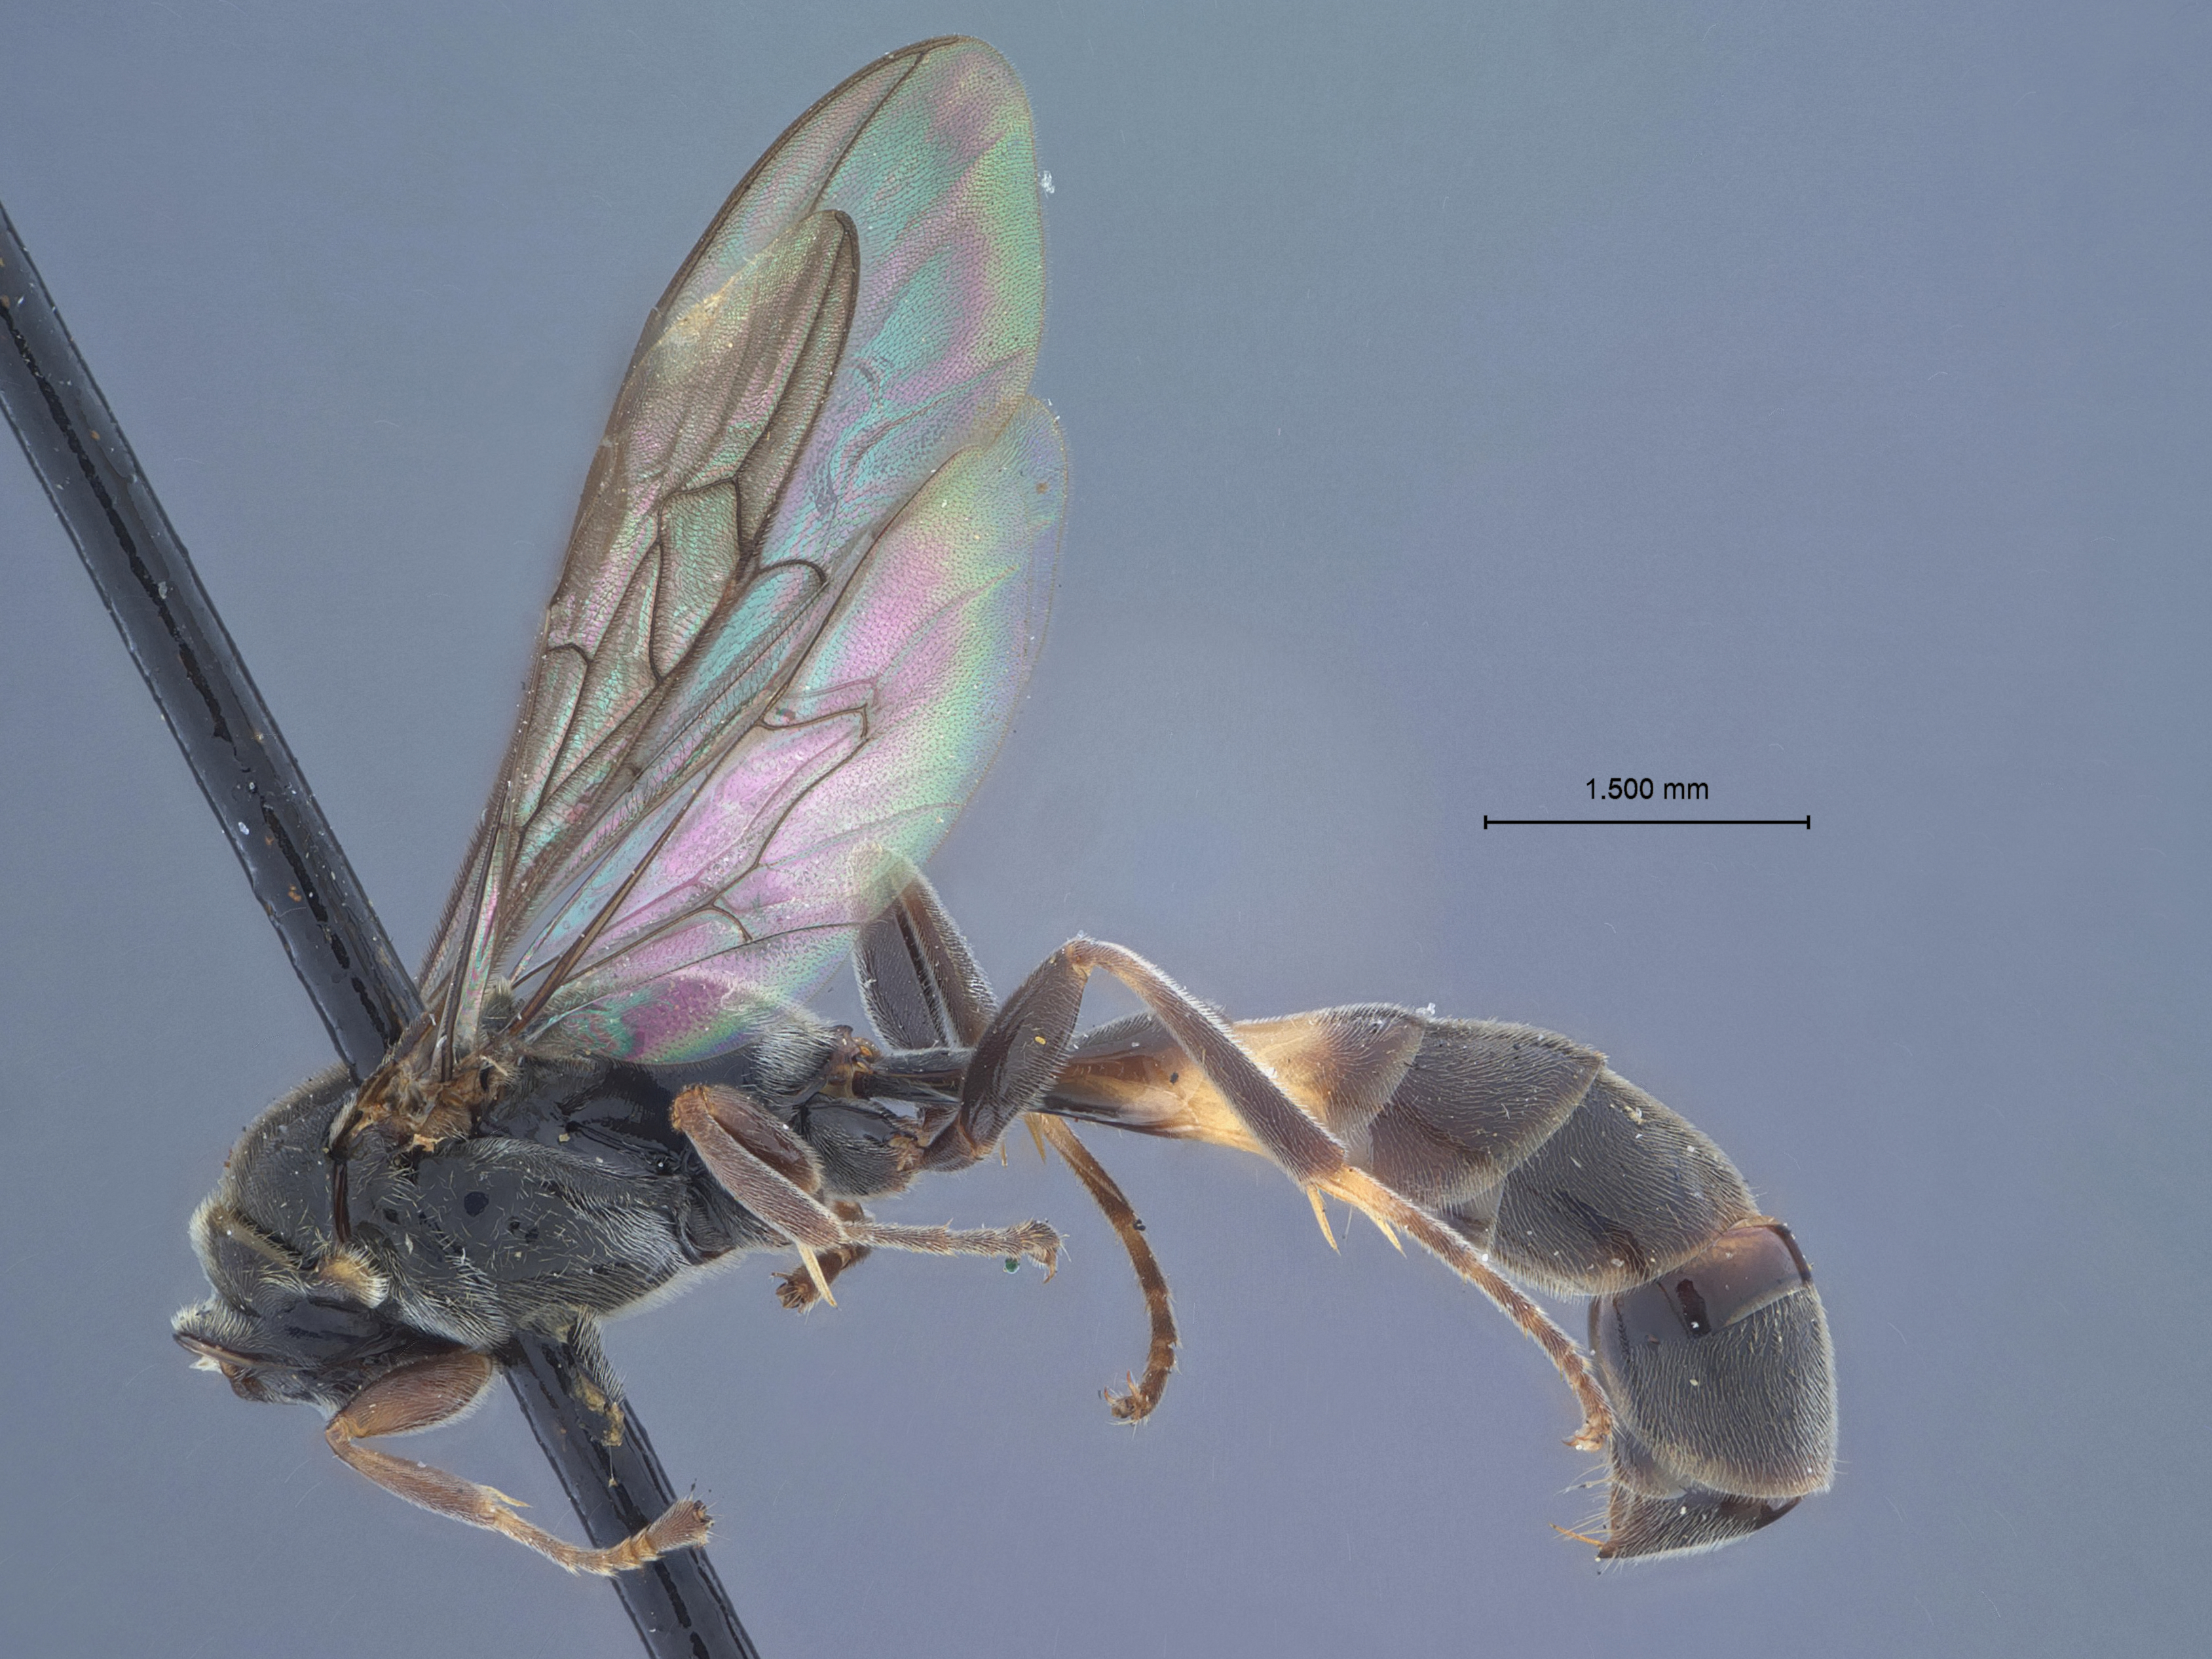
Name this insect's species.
Trypoxylon cinctellum
